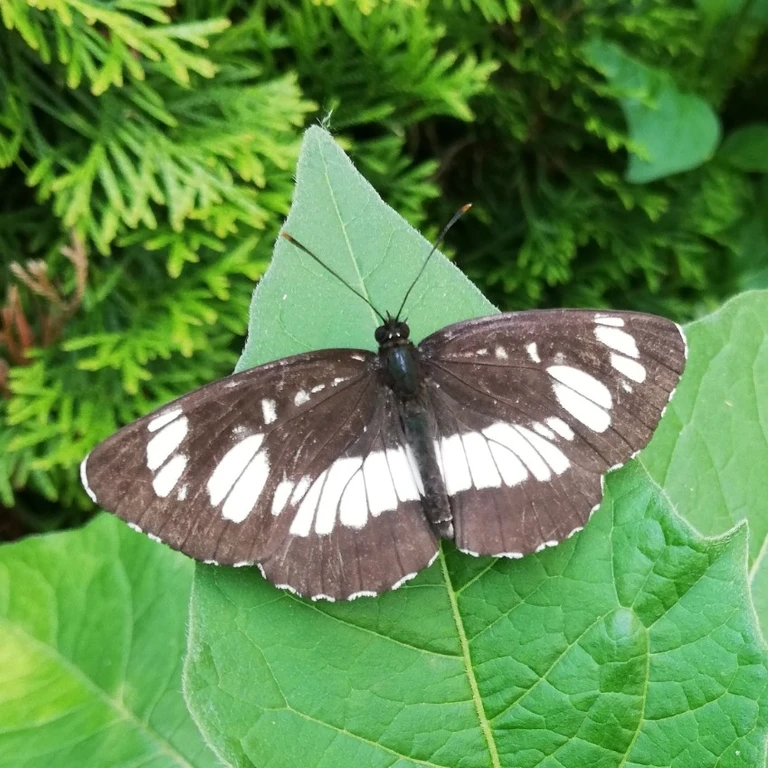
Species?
Neptis rivularis
